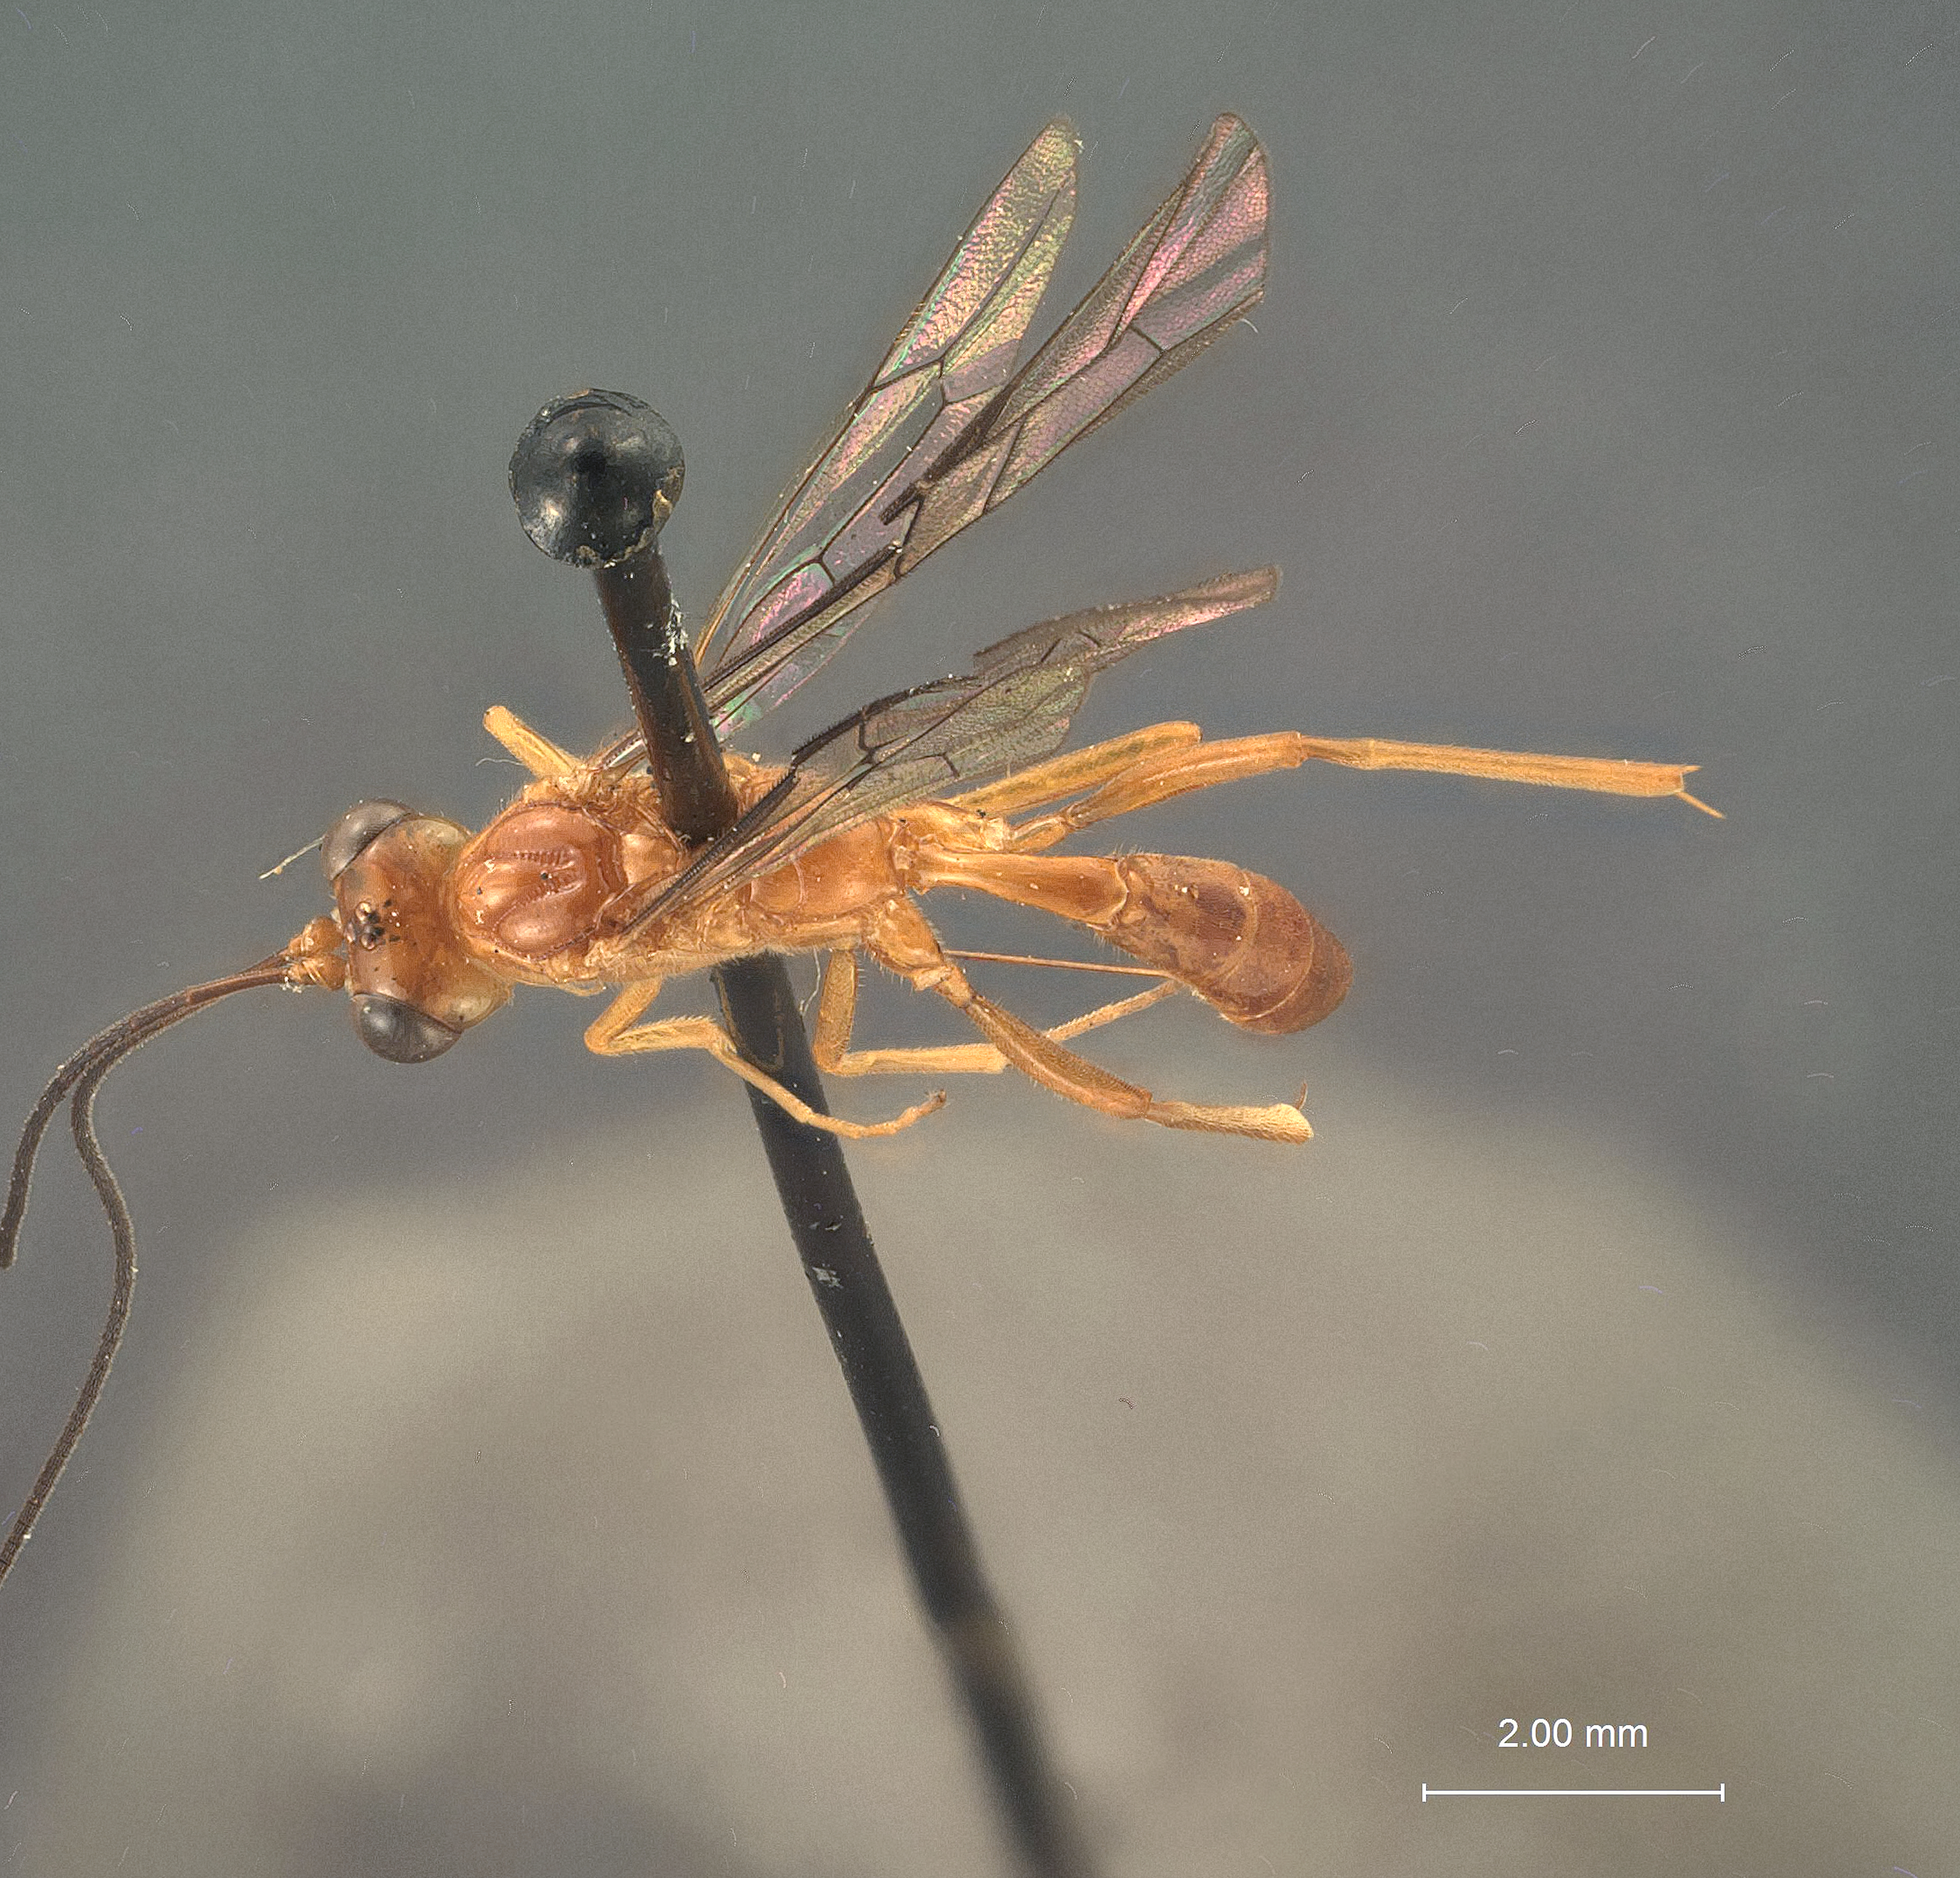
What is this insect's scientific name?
Diapetus unicolor
